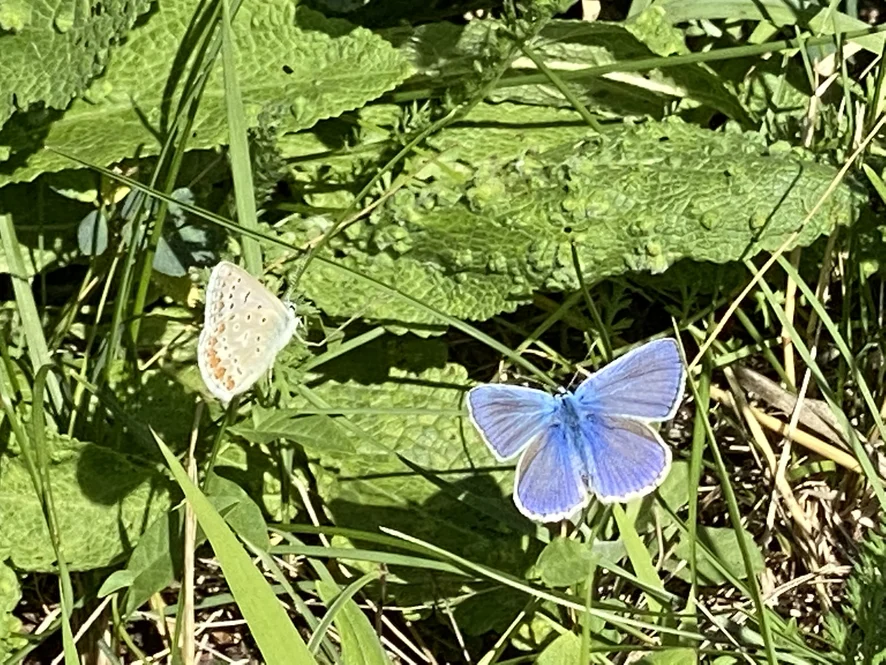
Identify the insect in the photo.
Polyommatus icarus
